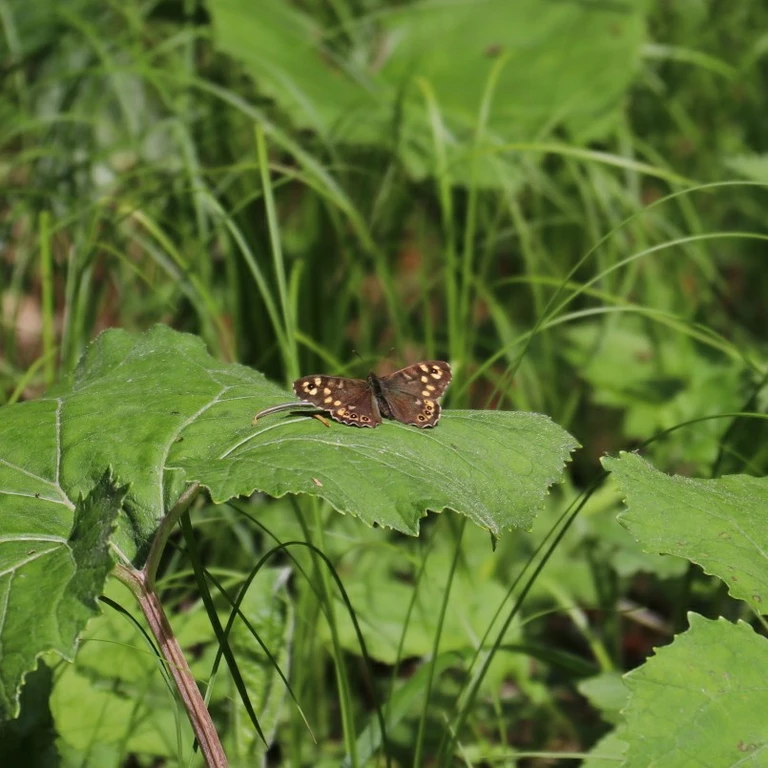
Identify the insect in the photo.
Pararge aegeria
